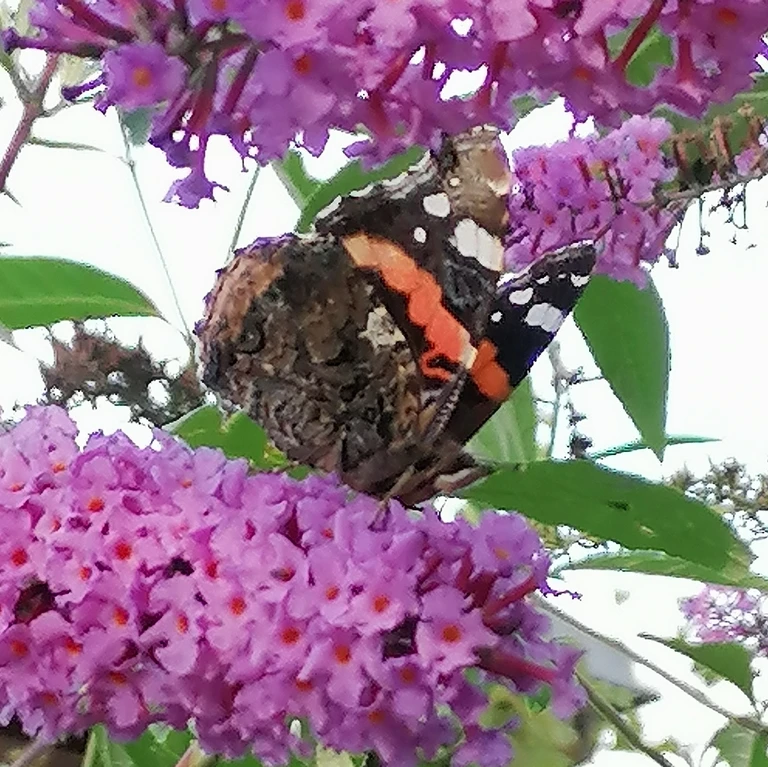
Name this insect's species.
Vanessa atalanta
